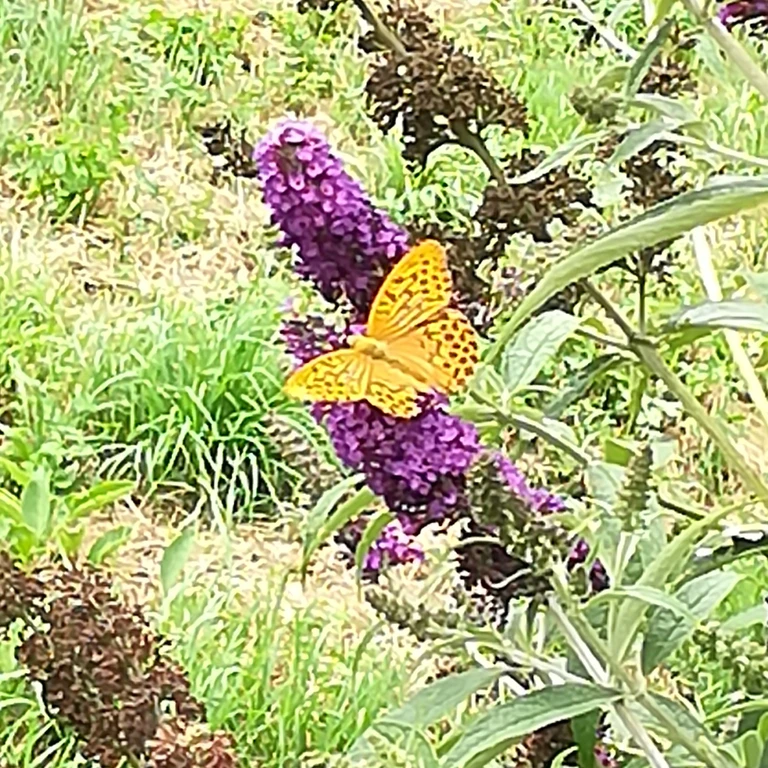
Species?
Argynnis paphia
